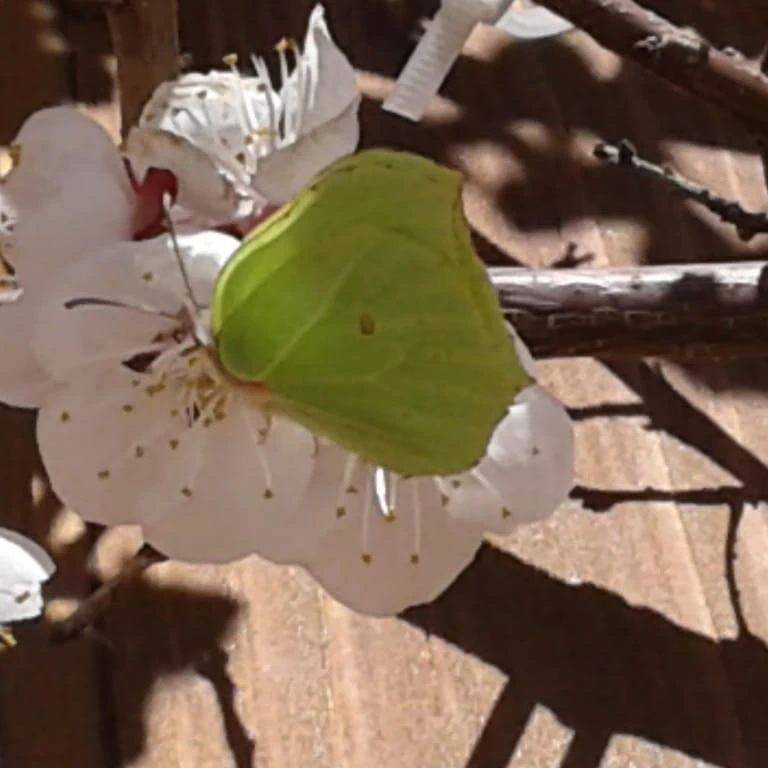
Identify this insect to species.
Gonepteryx rhamni
